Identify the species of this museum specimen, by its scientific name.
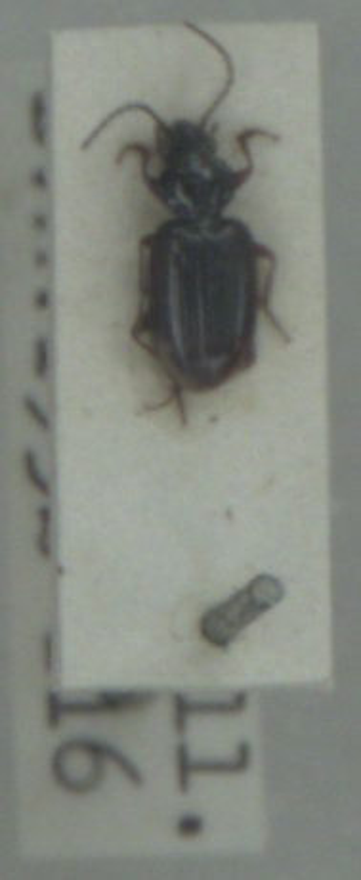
Bembidion iricolor
